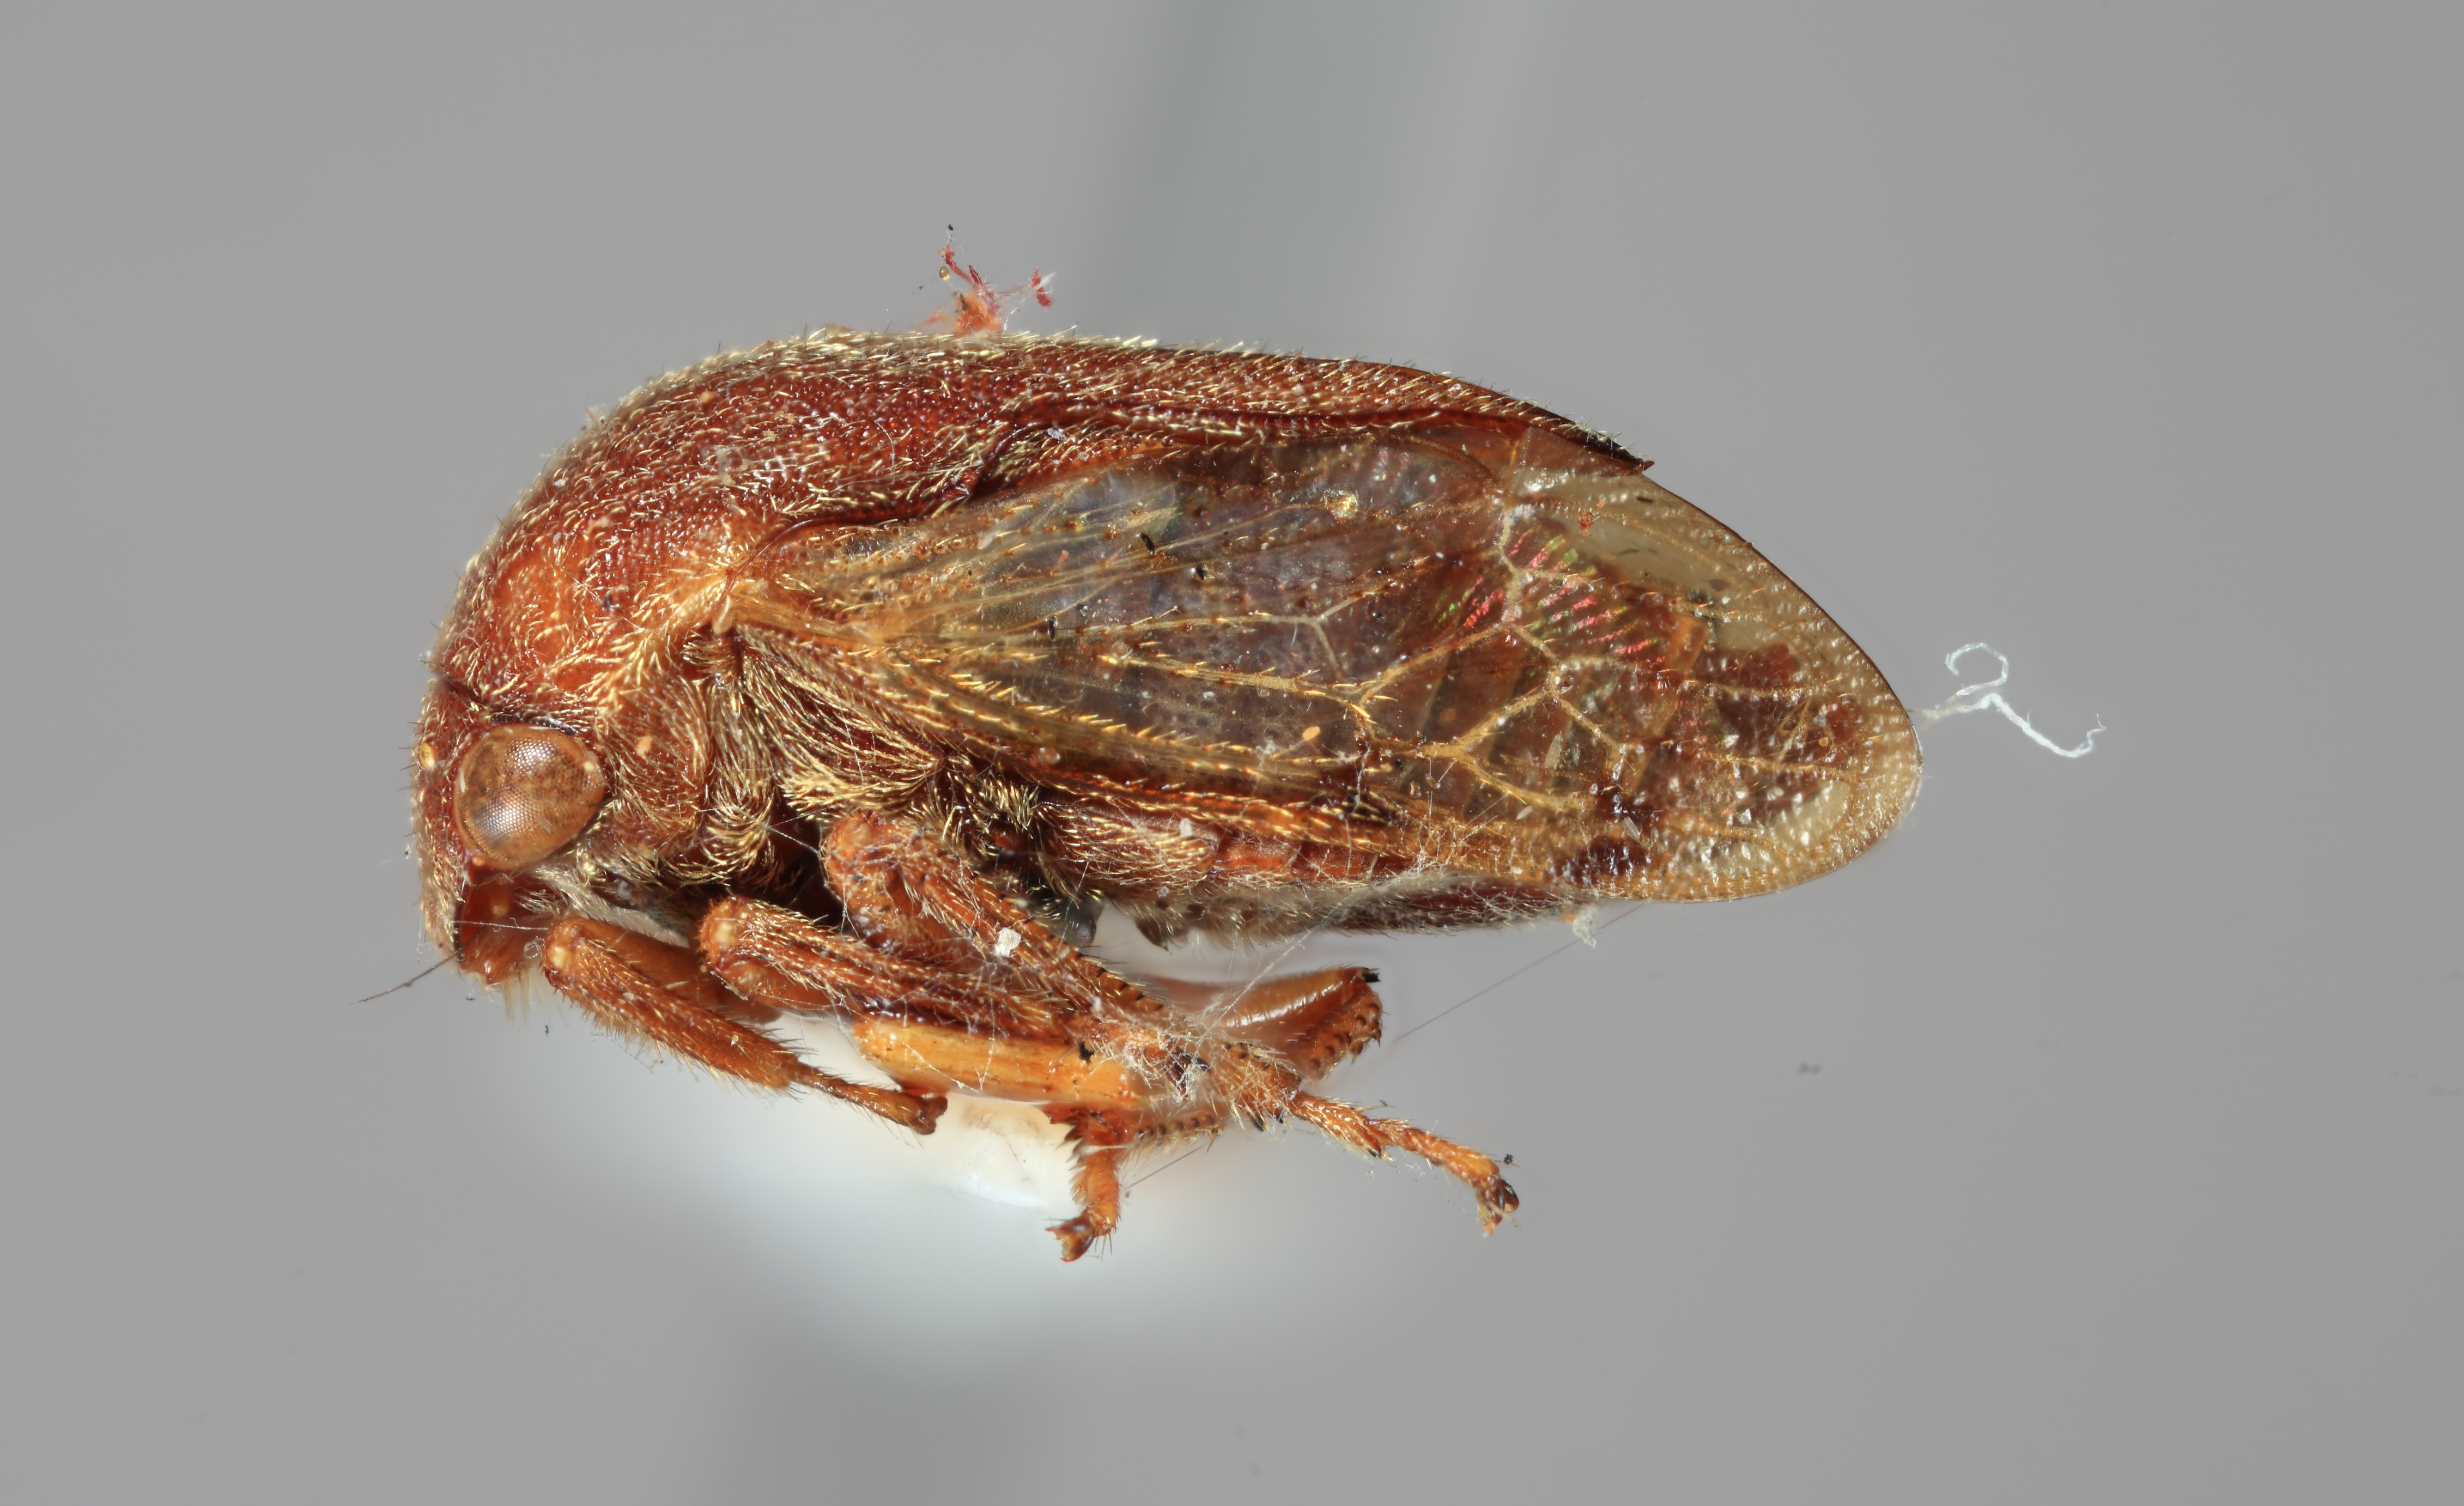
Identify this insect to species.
Gargara projecta
